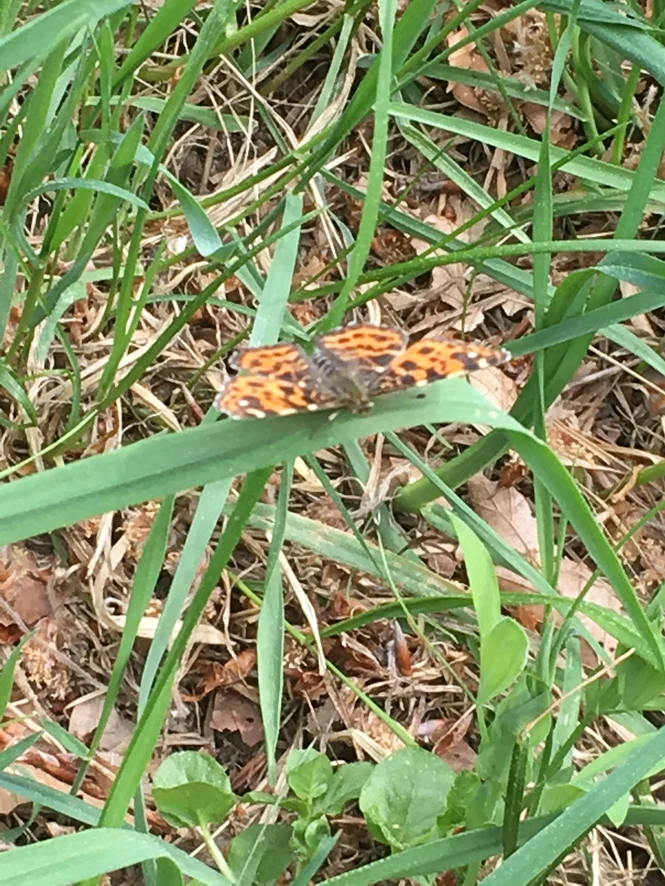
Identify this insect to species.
Araschnia levana
